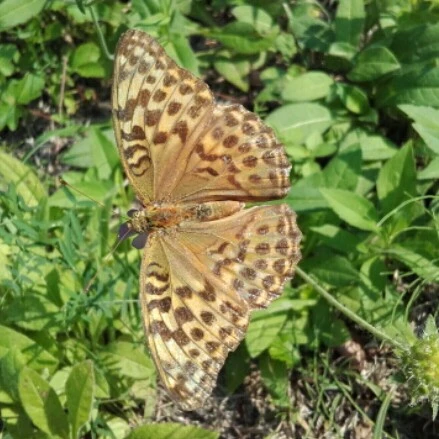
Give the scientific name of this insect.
Argynnis paphia
